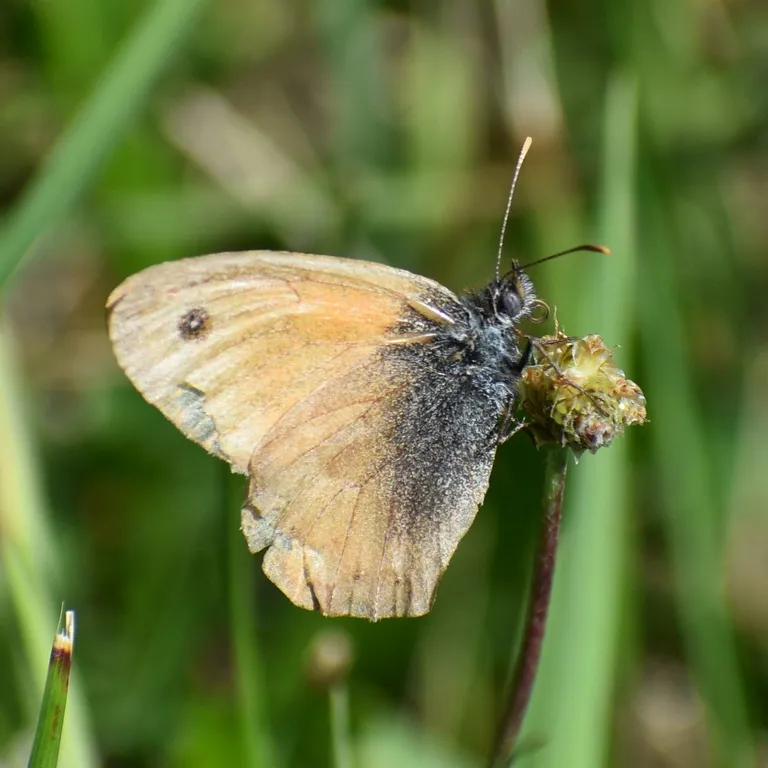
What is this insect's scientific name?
Coenonympha pamphilus
